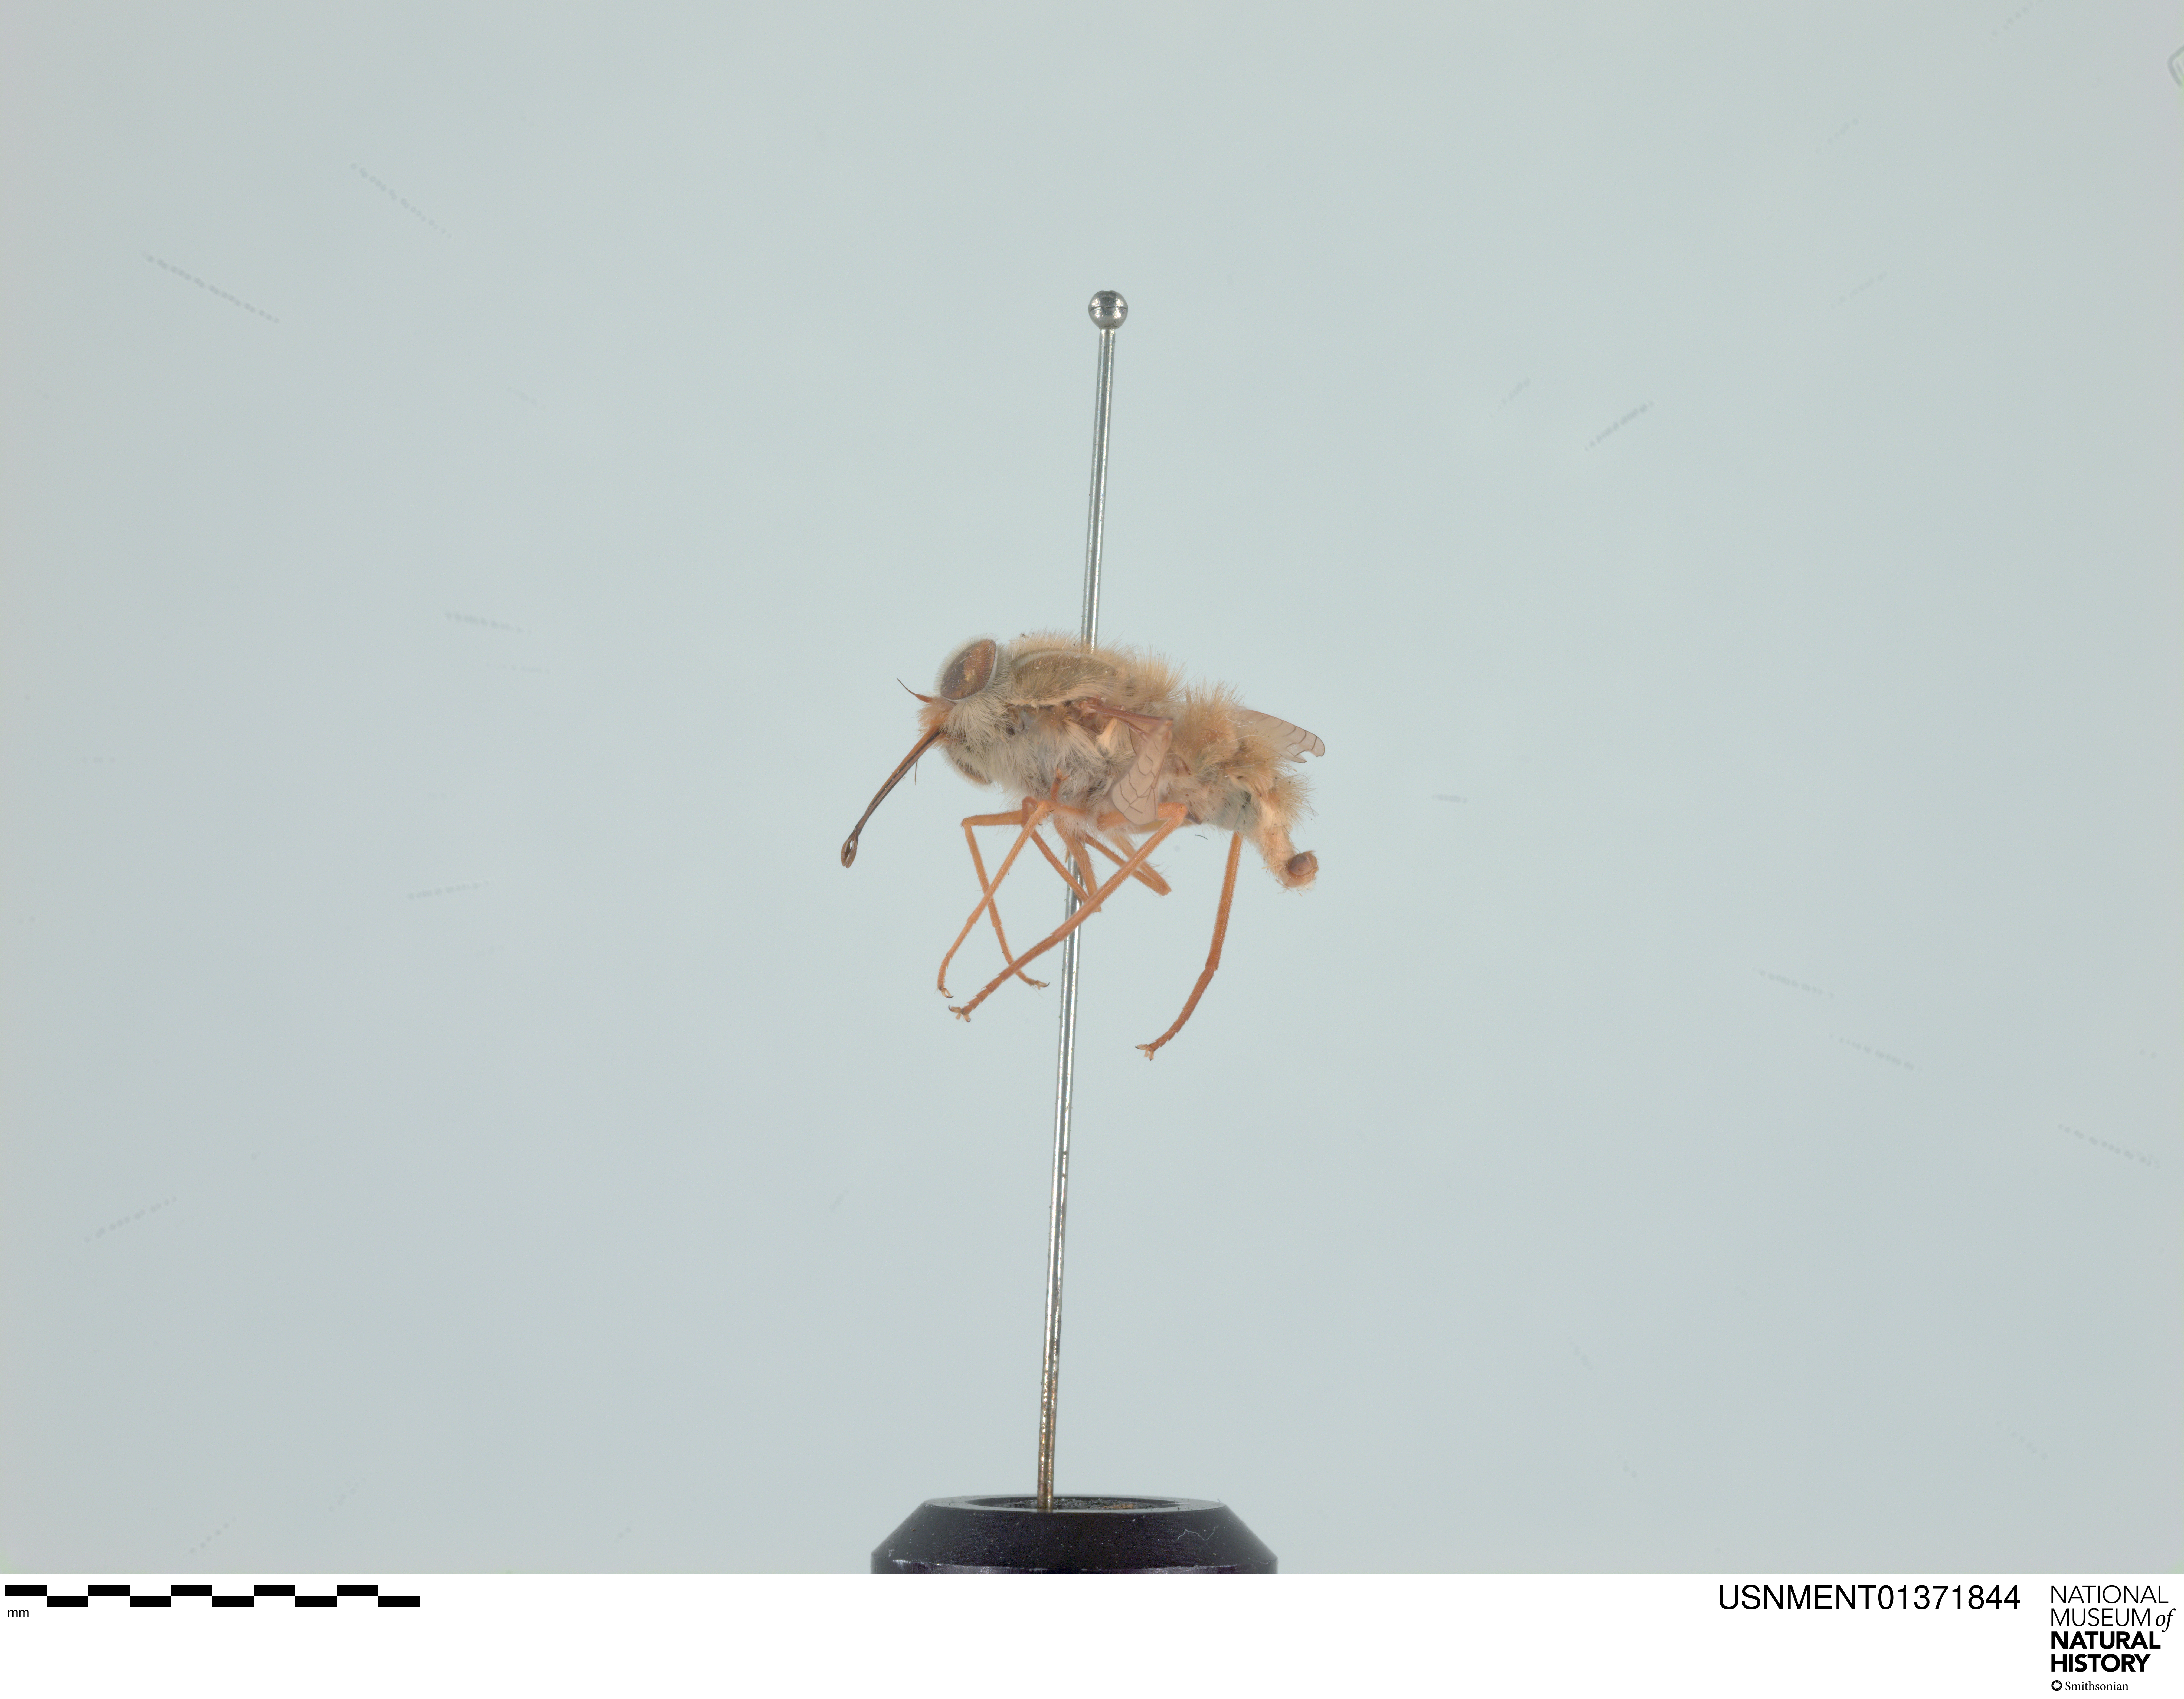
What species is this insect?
Trichophthalma subaurata
